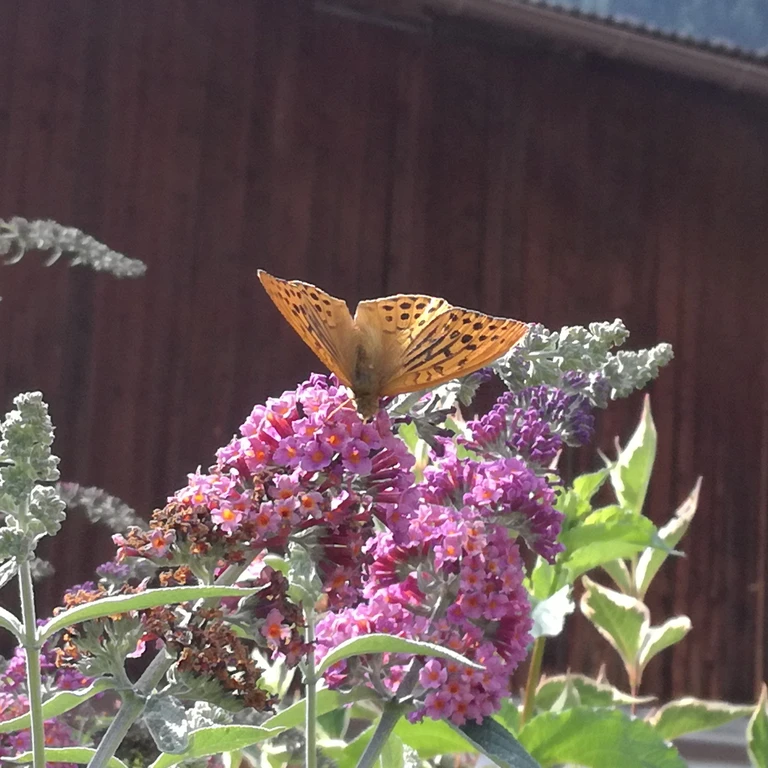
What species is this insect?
Argynnis paphia
